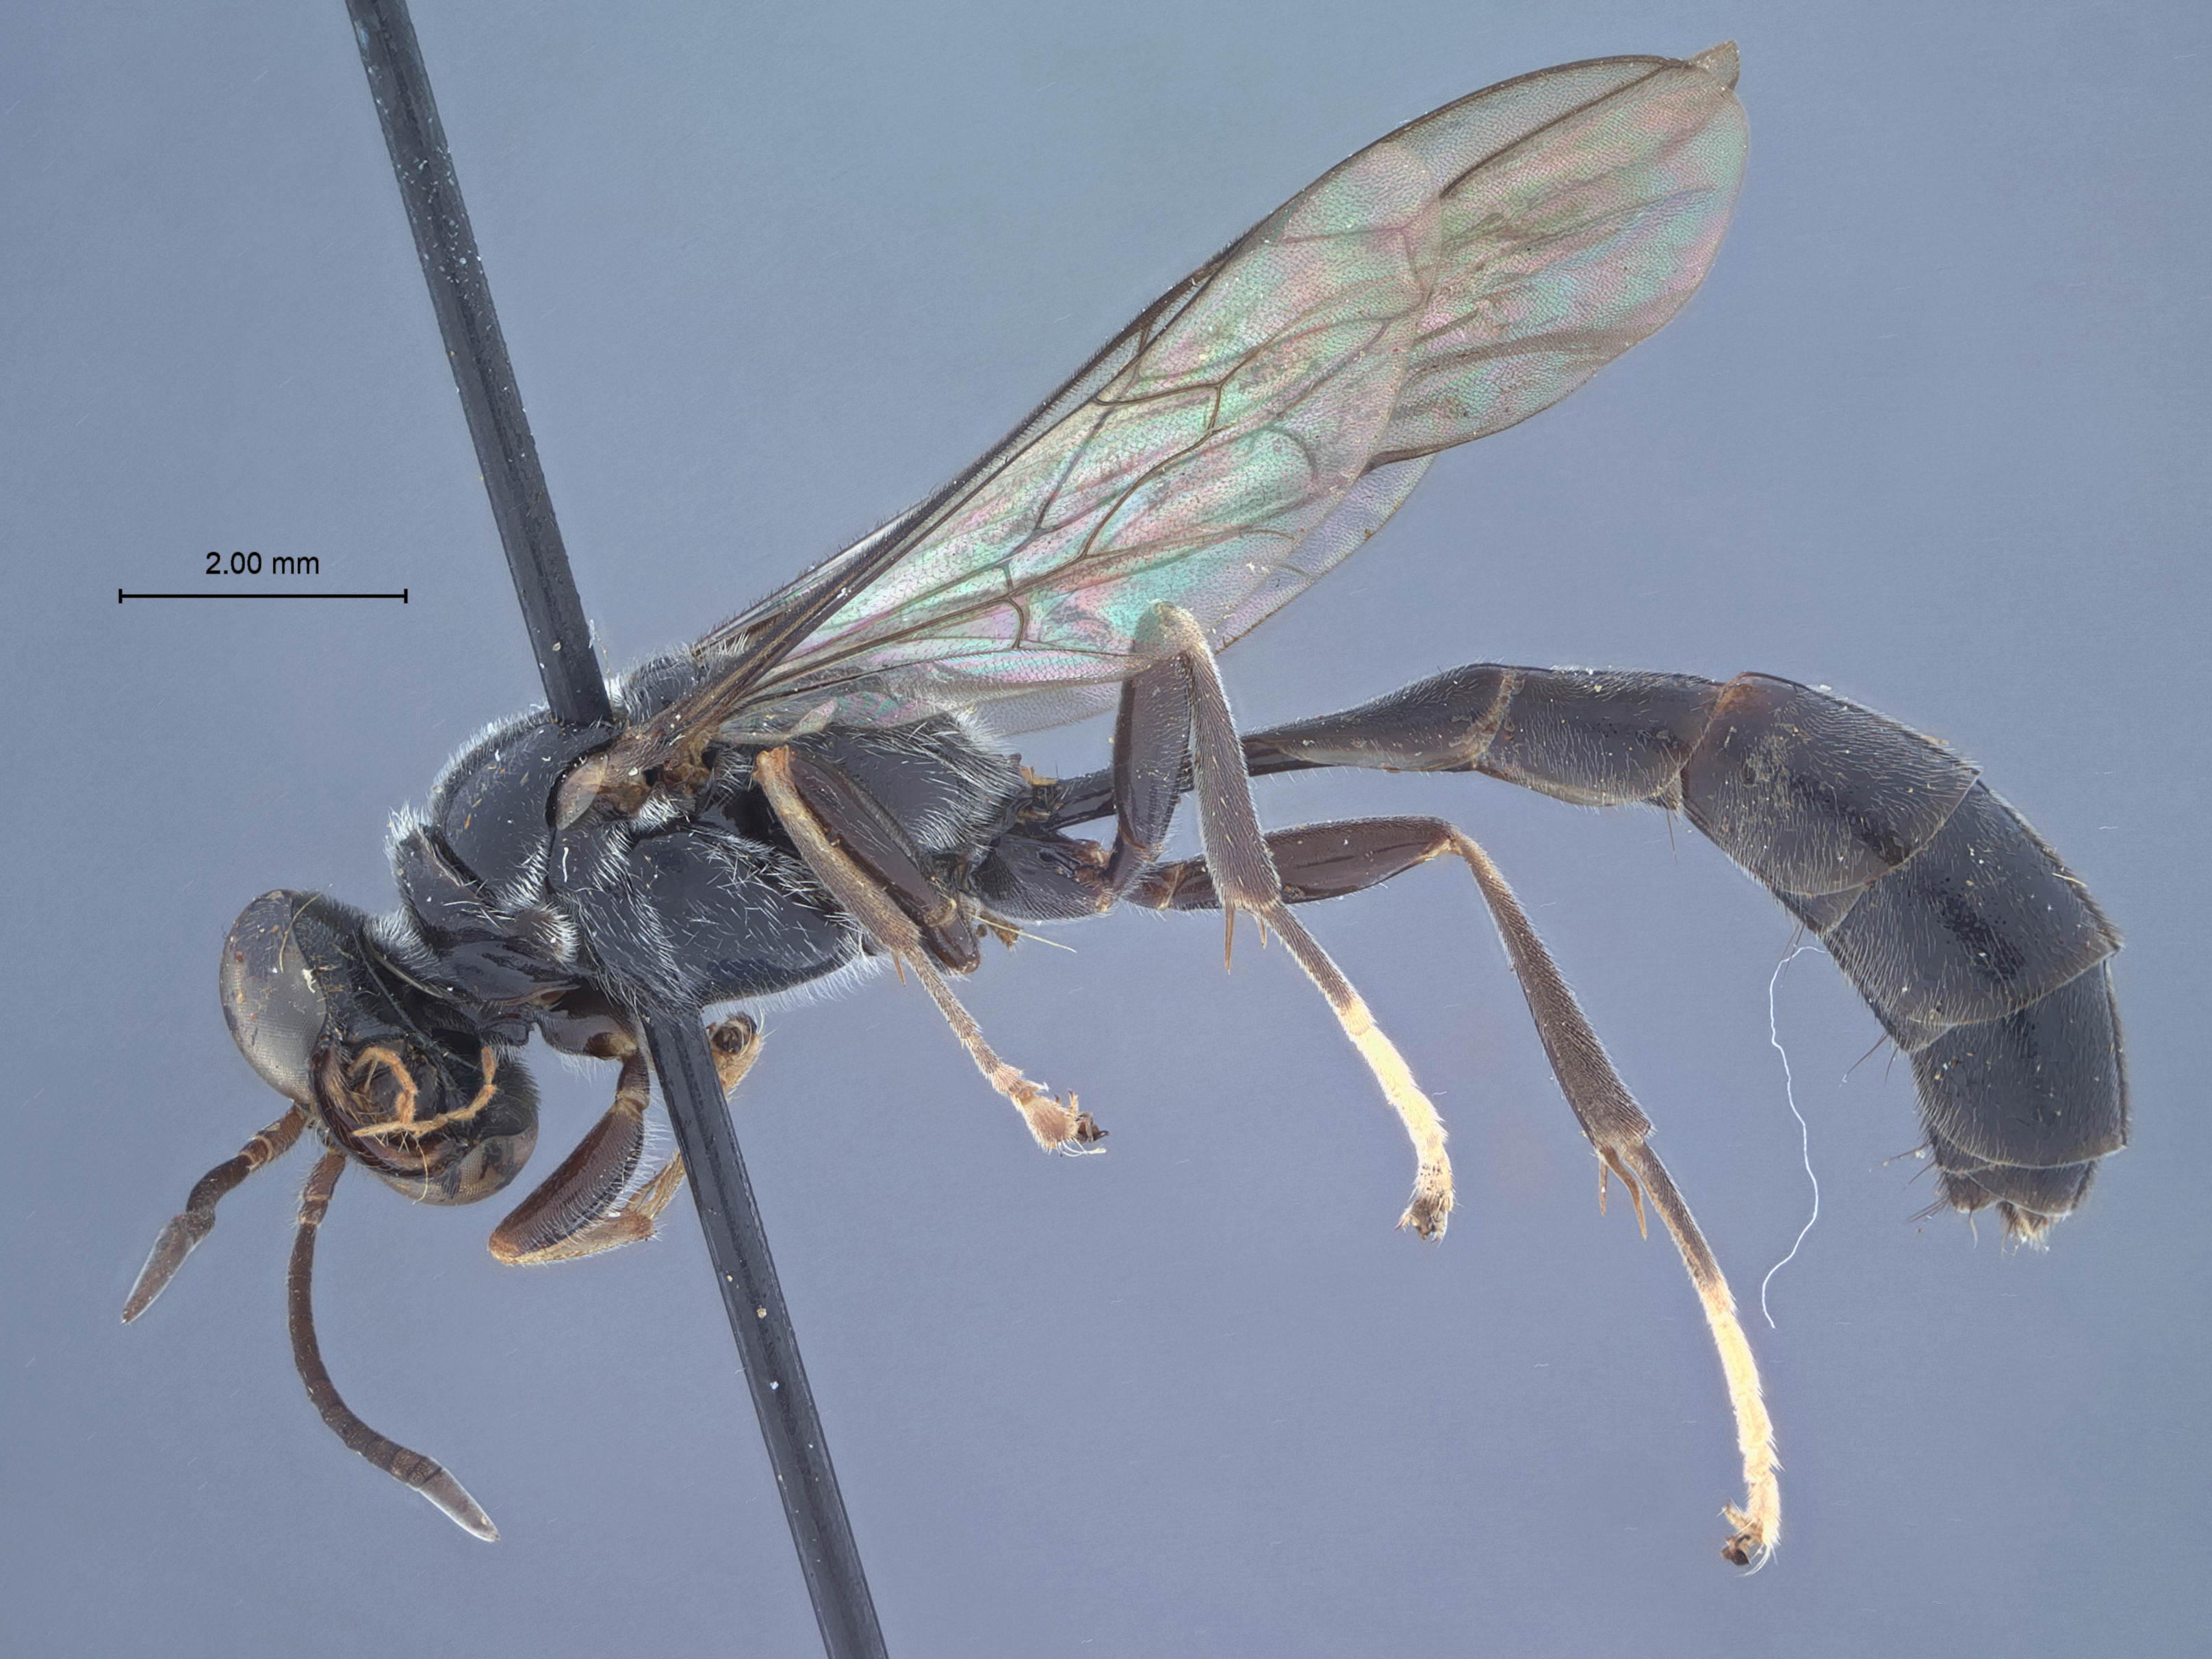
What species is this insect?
Trypoxylon giganteum
